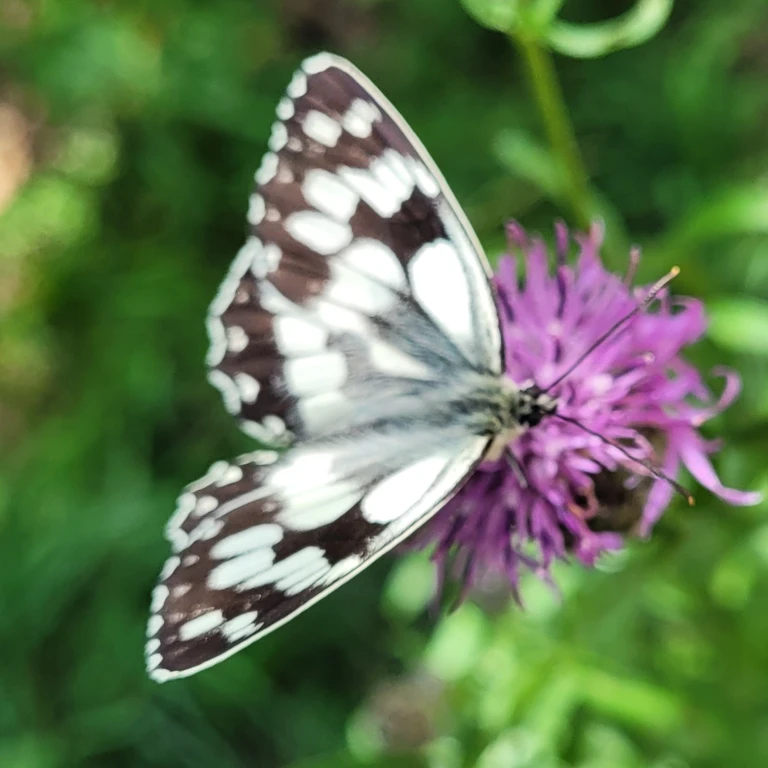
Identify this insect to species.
Melanargia galathea
